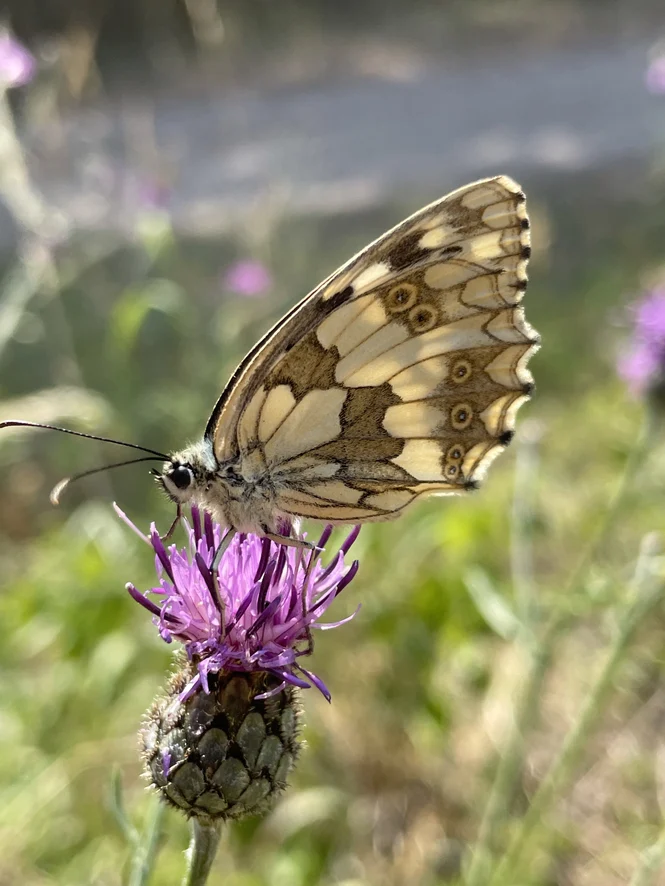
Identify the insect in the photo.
Melanargia galathea
